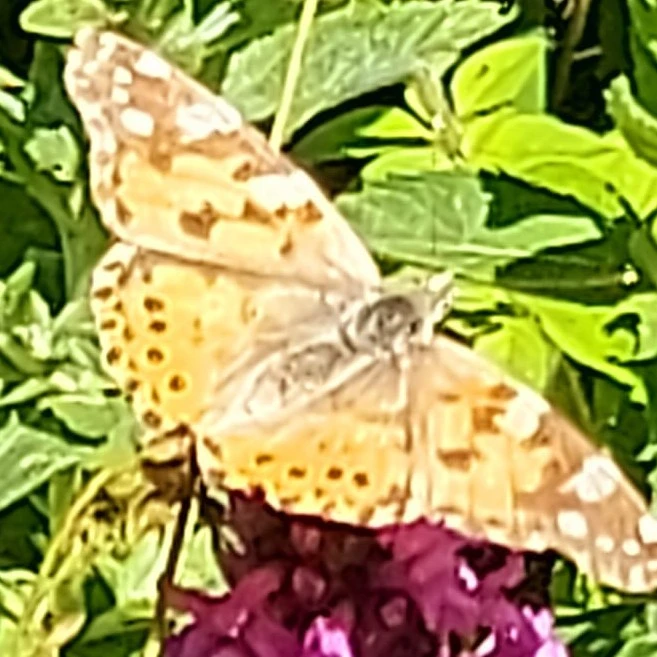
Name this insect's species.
Vanessa cardui
